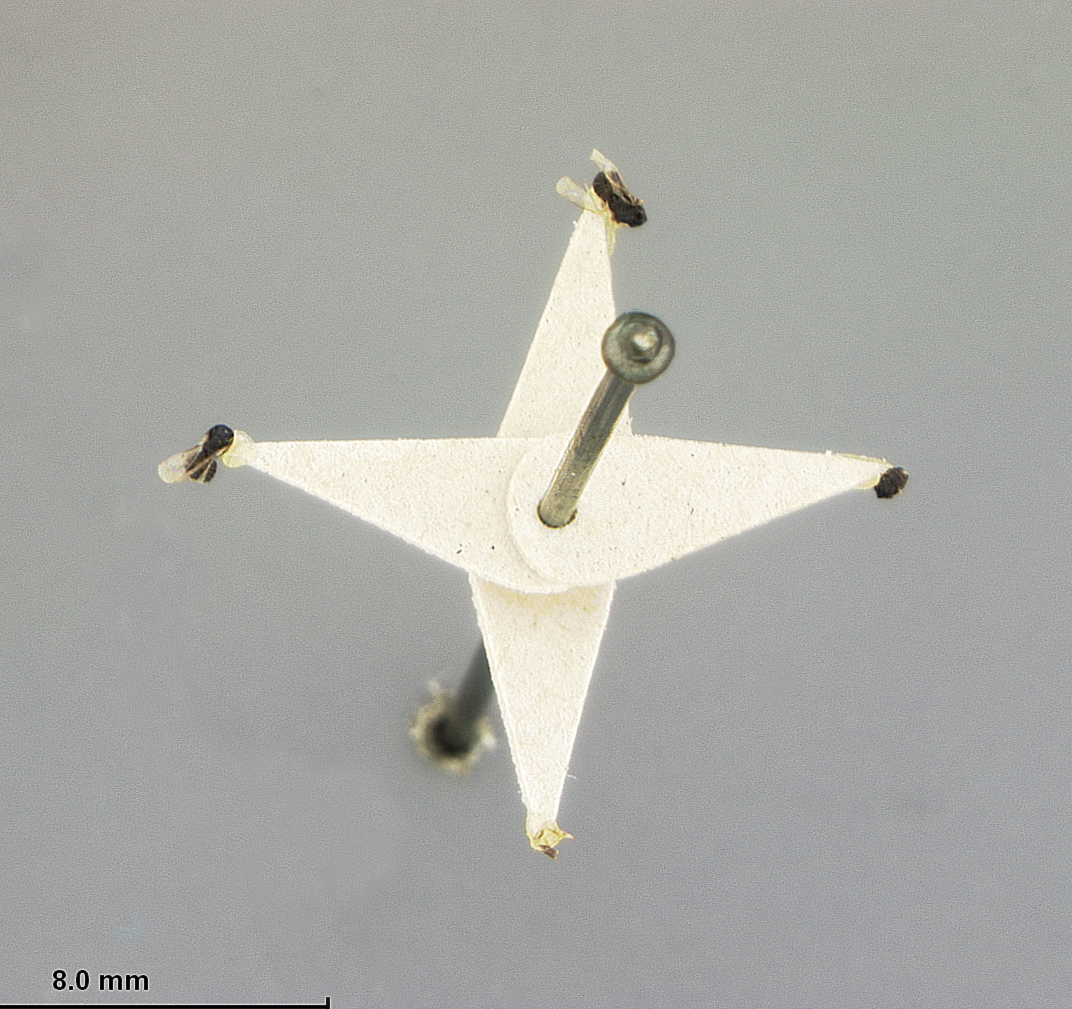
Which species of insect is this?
Syntomosphyrum orgyiae
